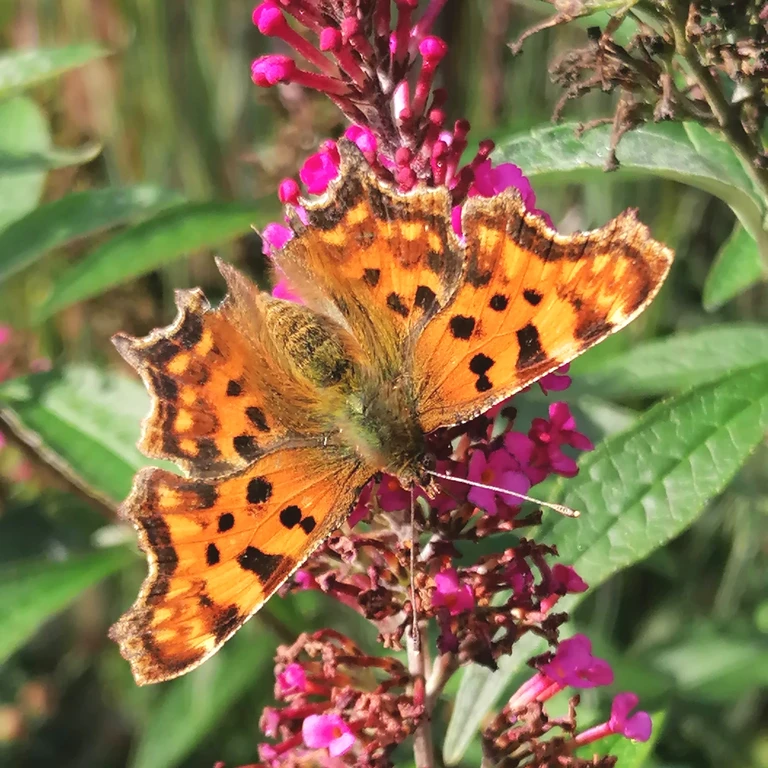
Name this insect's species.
Polygonia c-album
